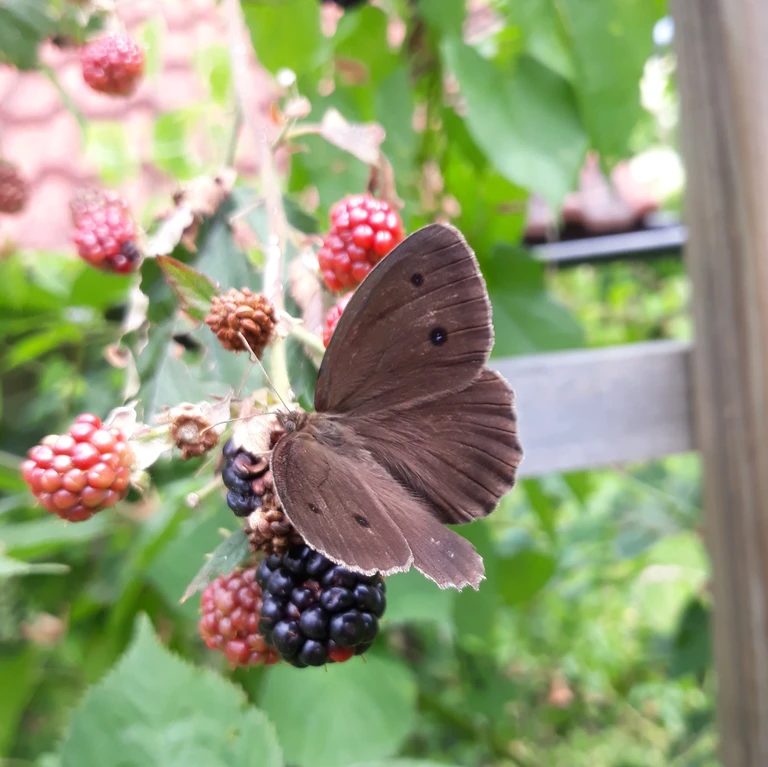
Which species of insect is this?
Minois dryas
